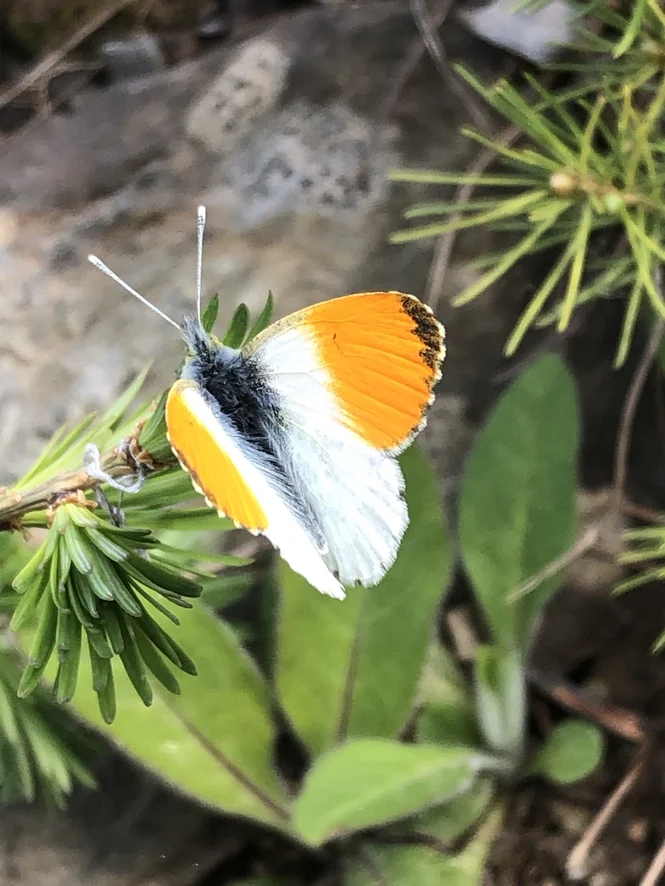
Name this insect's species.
Anthocharis cardamines
